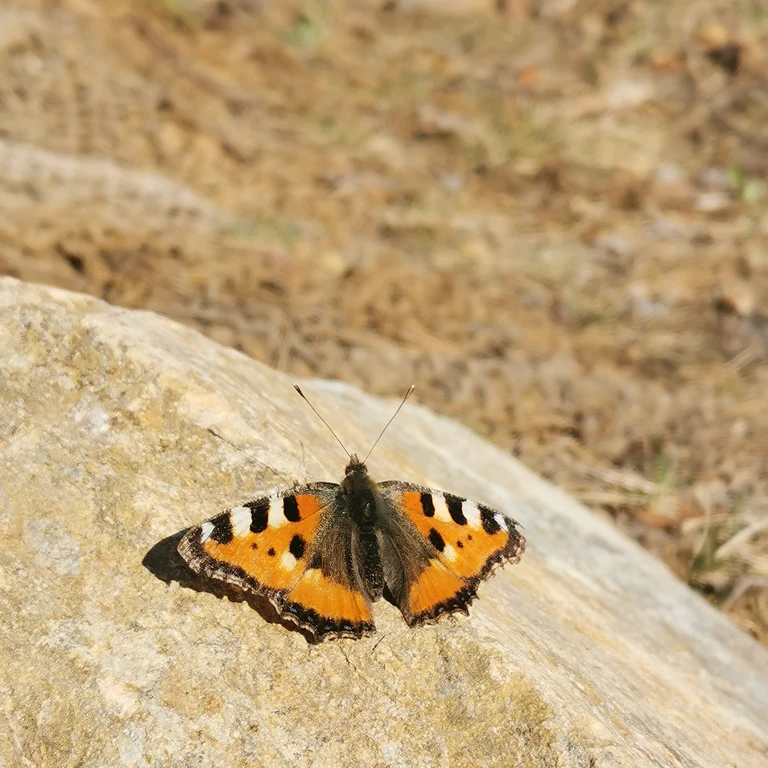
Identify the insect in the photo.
Aglais urticae
